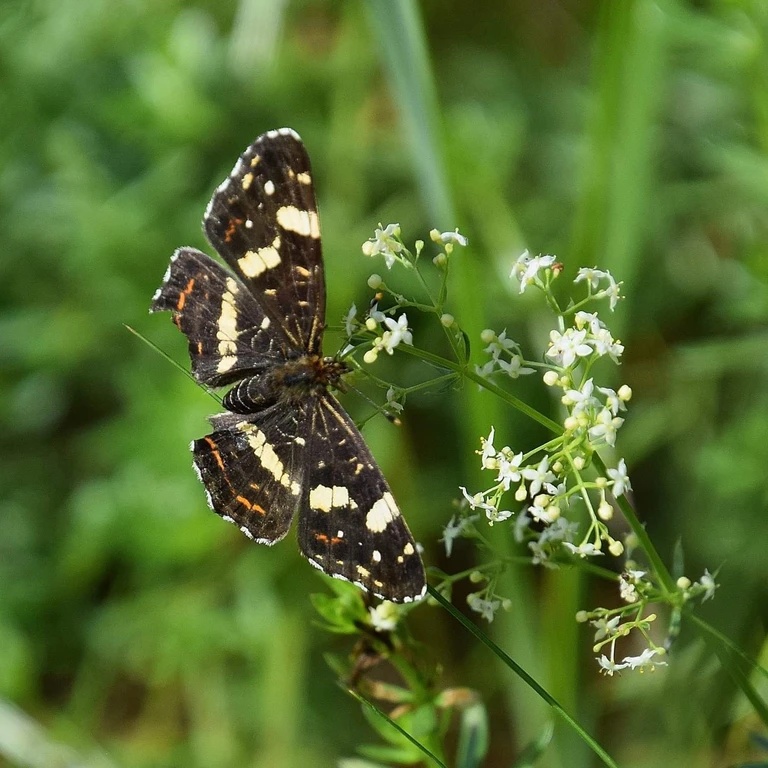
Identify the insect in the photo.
Araschnia levana
